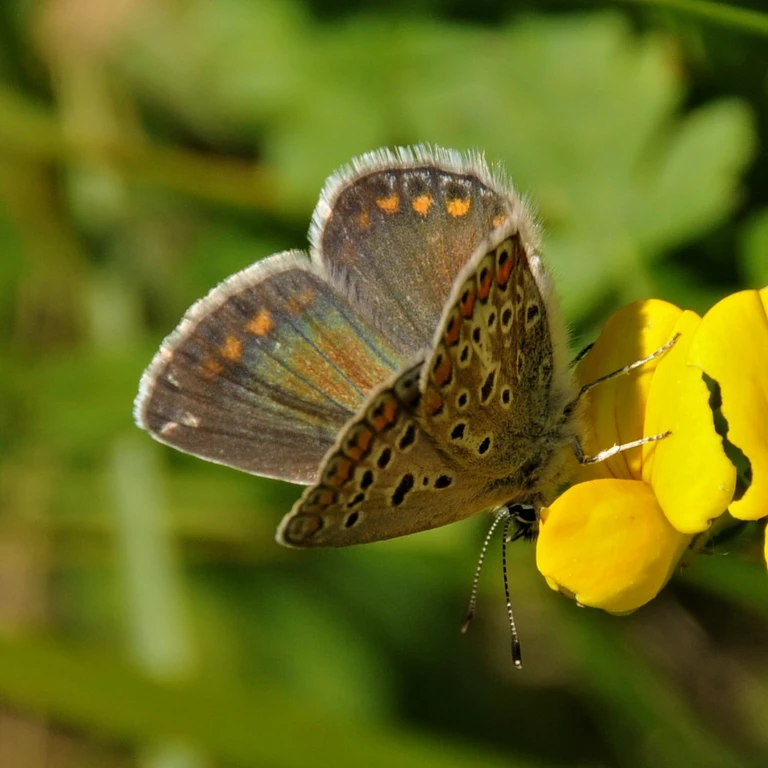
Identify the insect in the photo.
Polyommatus icarus
